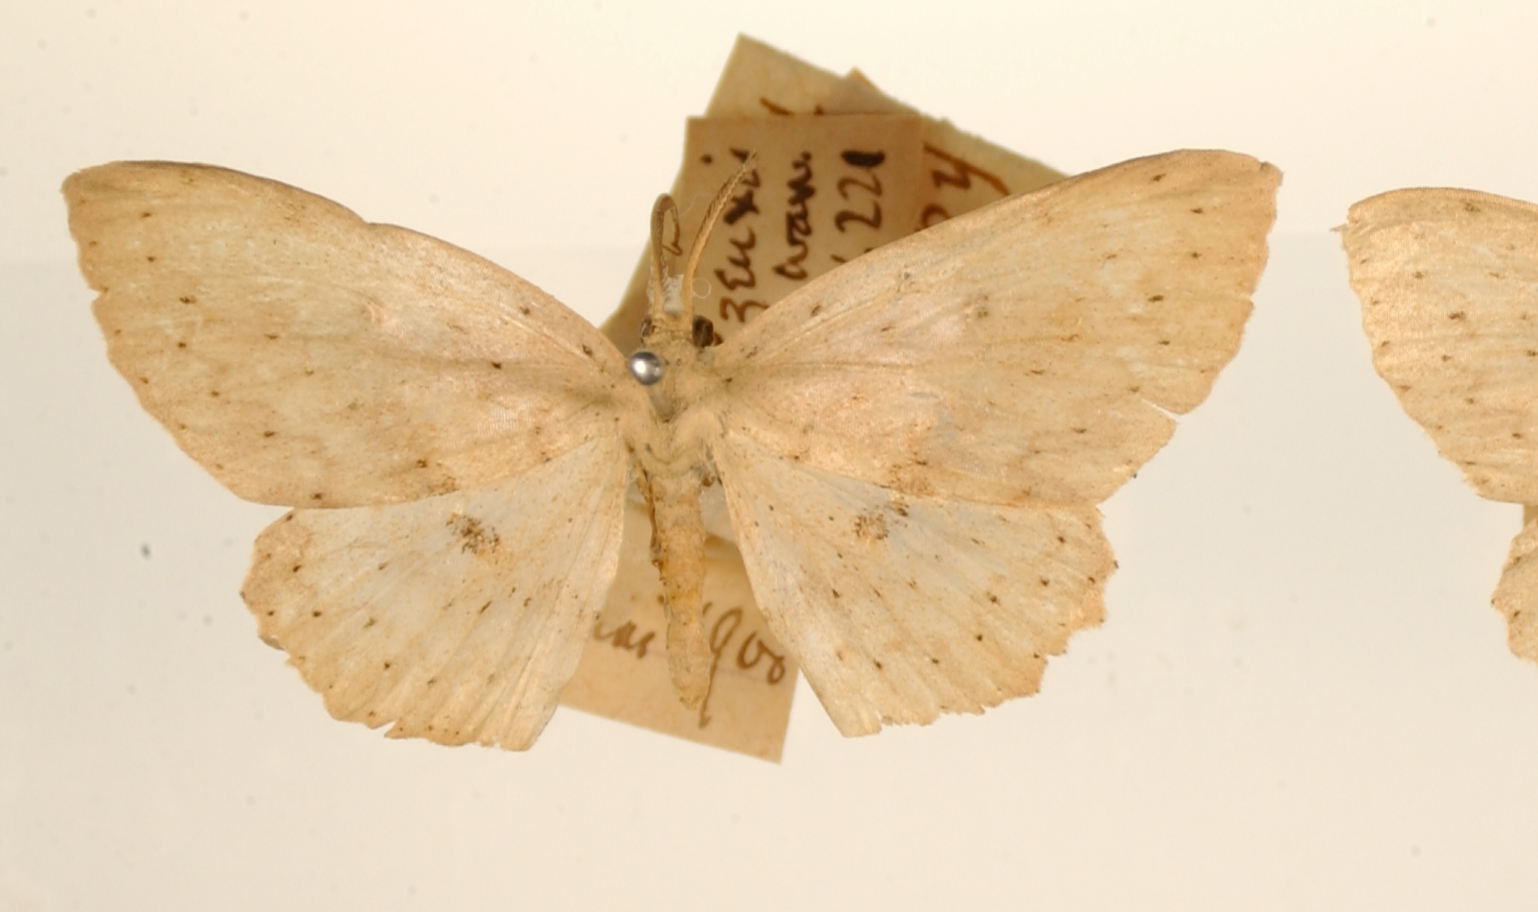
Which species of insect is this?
Anisodes punctigera
